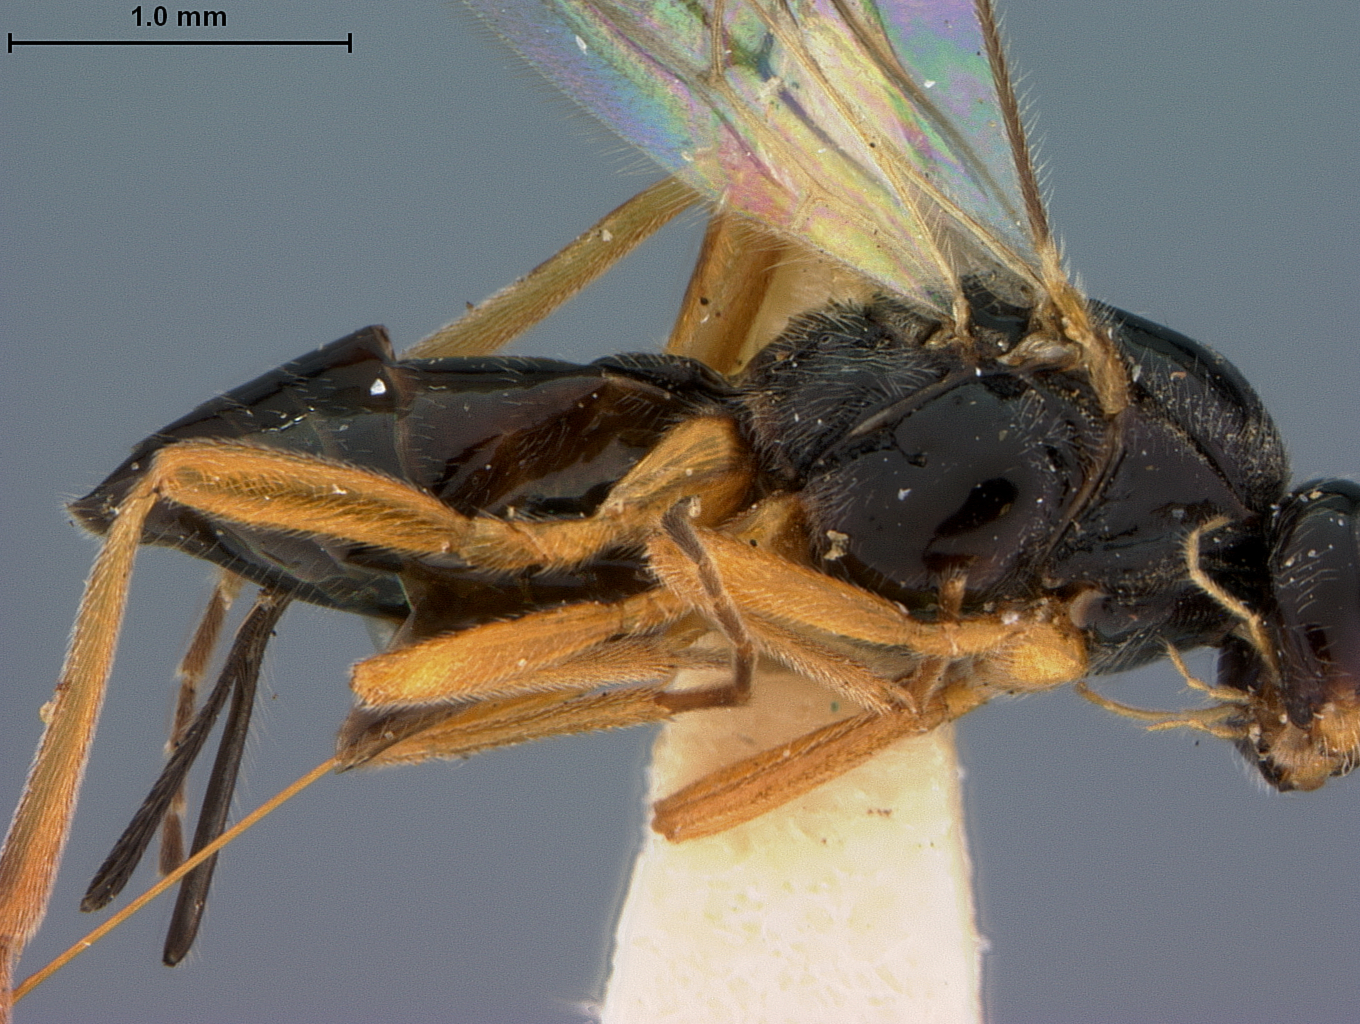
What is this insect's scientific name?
Opius numerosus
